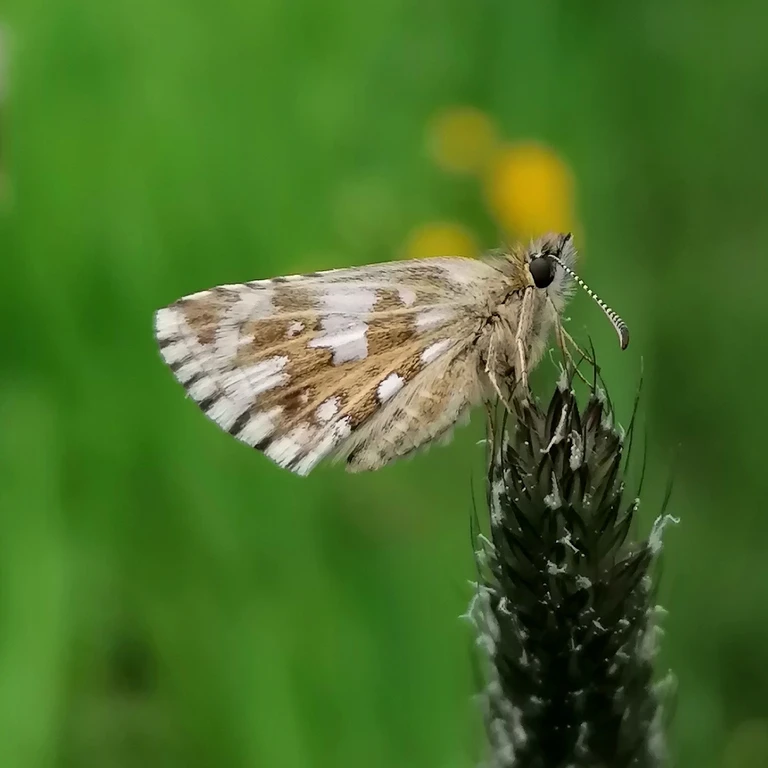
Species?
Pyrgus malvae
